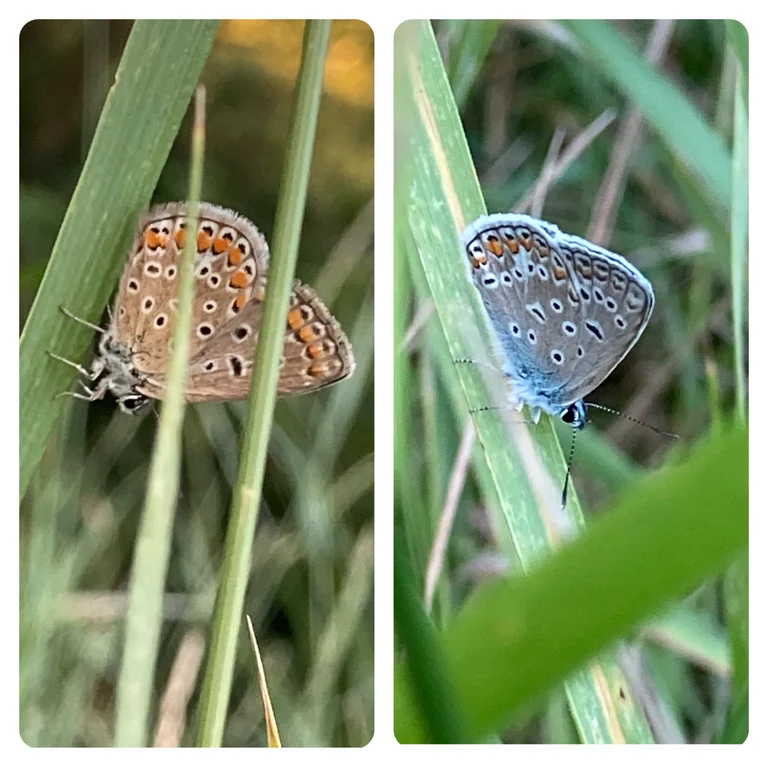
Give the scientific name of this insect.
Polyommatus icarus
